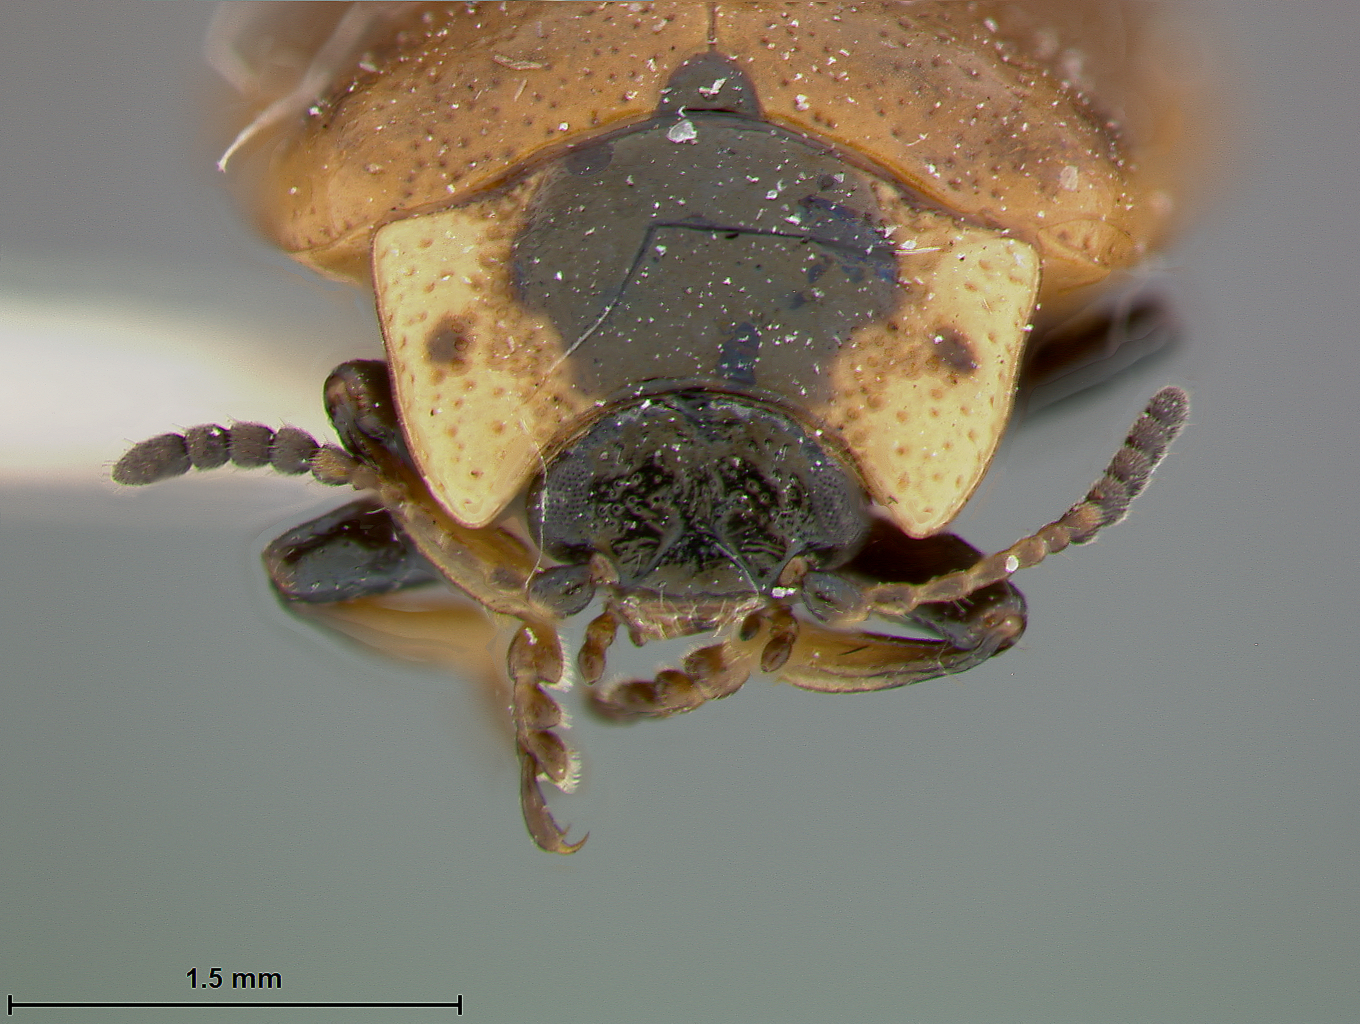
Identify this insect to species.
Melasoma immaculata
